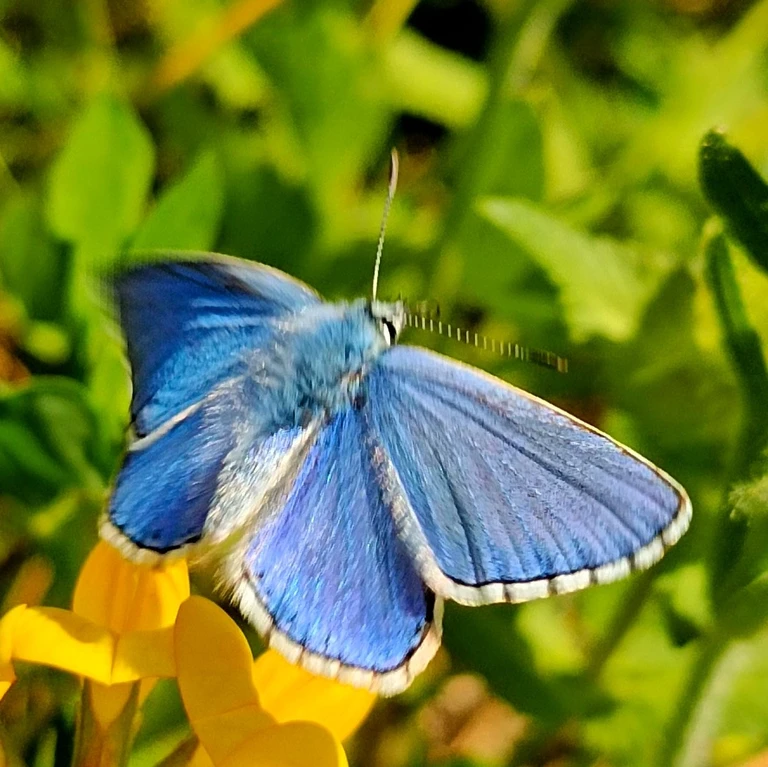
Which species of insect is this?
Lysandra bellargus
